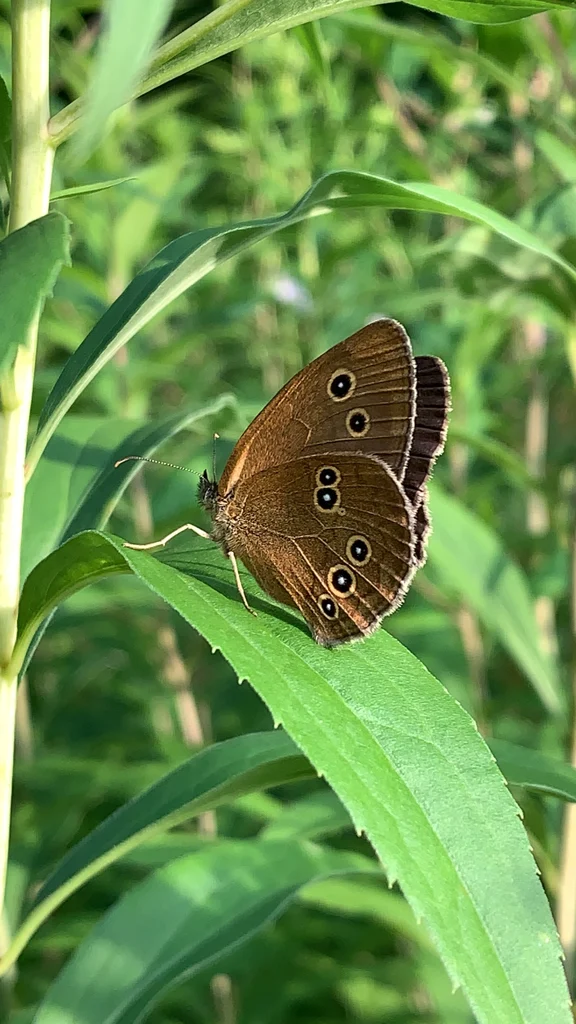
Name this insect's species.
Aphantopus hyperantus
